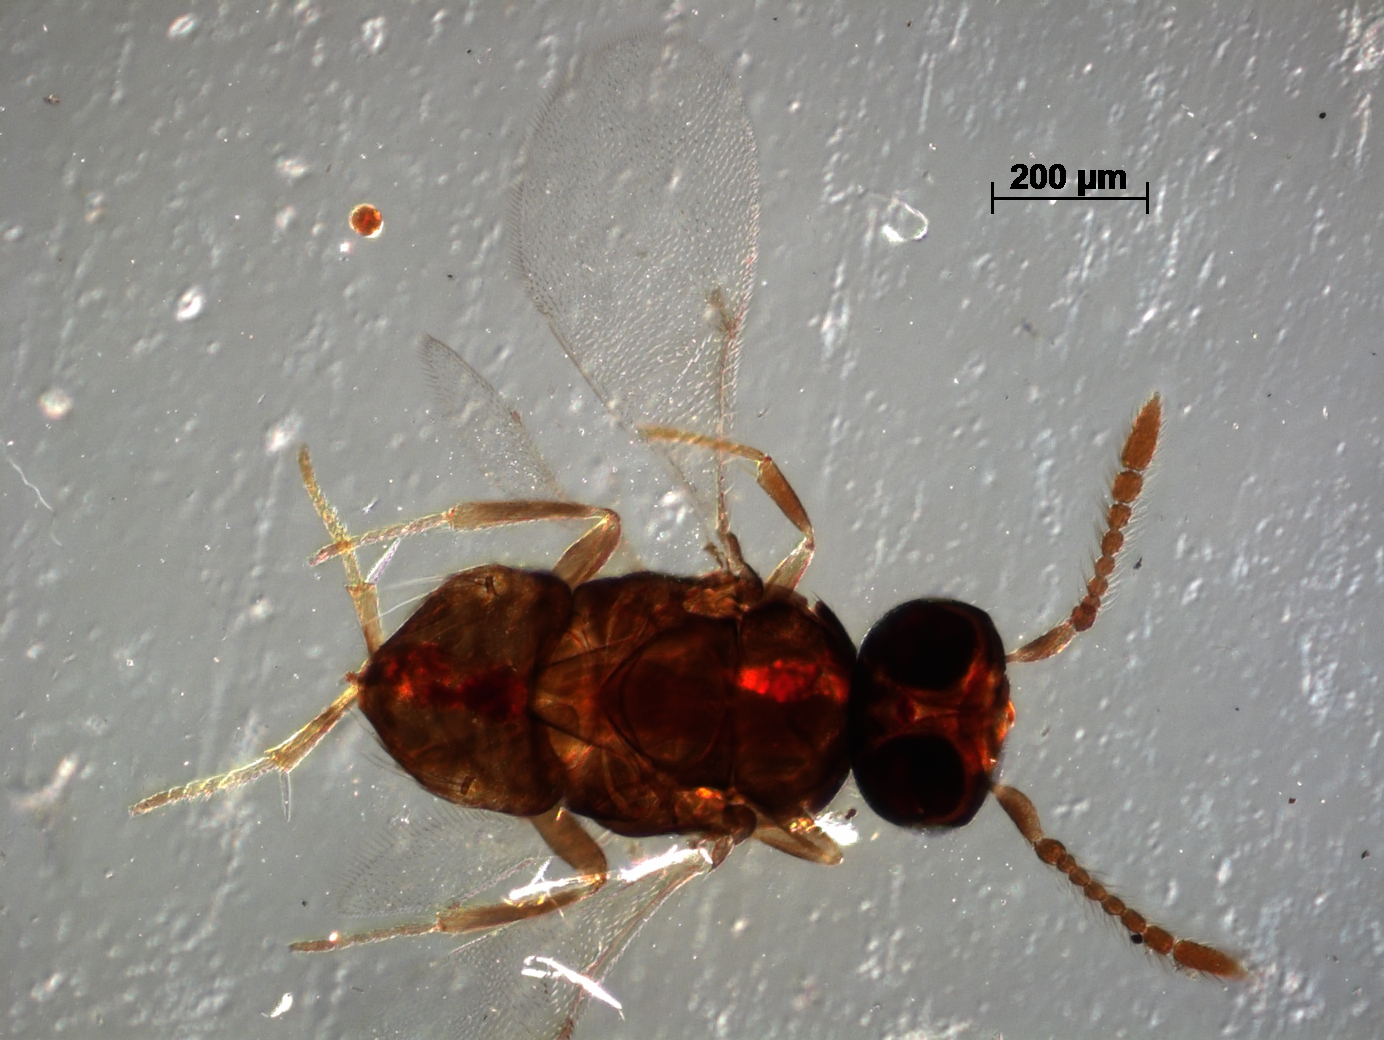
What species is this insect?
Mercetiella reticulata
